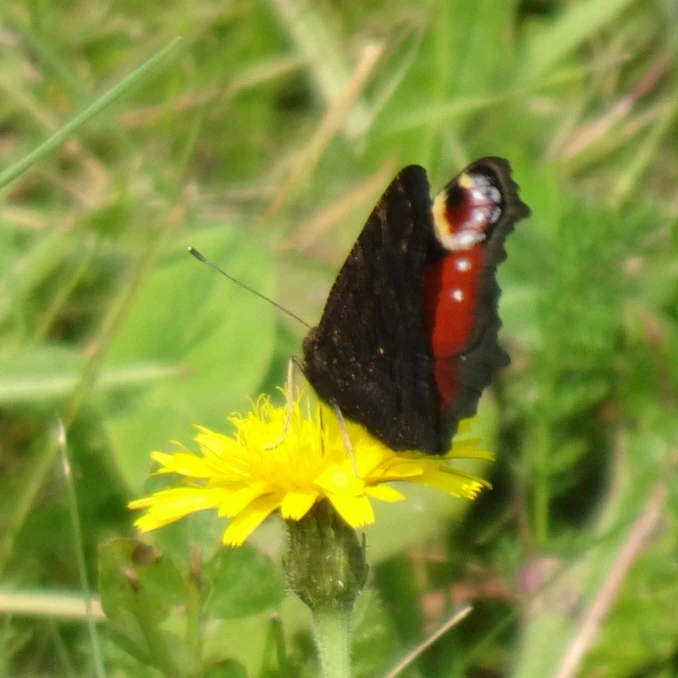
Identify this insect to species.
Aglais io
